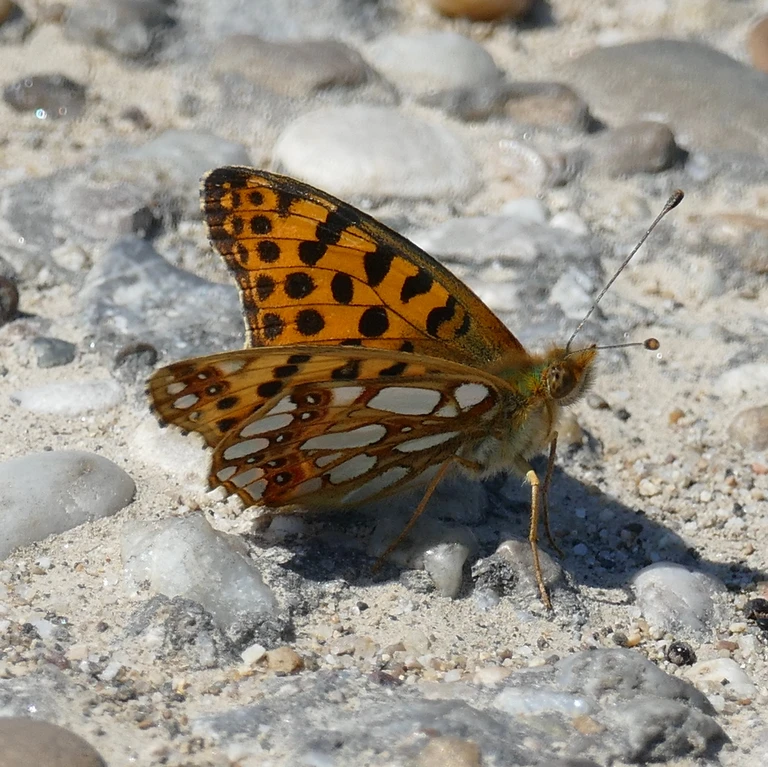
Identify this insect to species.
Issoria lathonia
